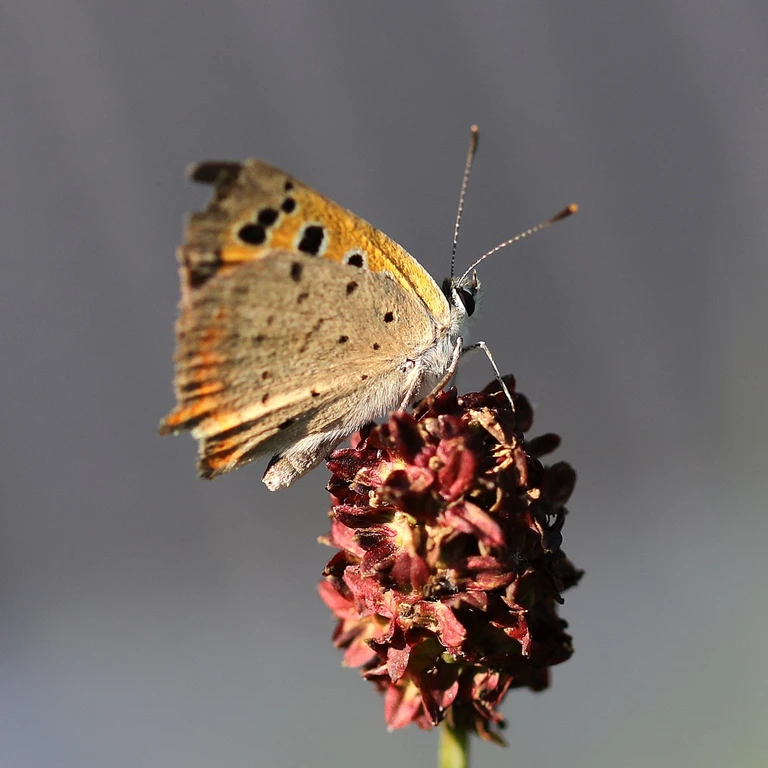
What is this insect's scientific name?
Lycaena phlaeas
